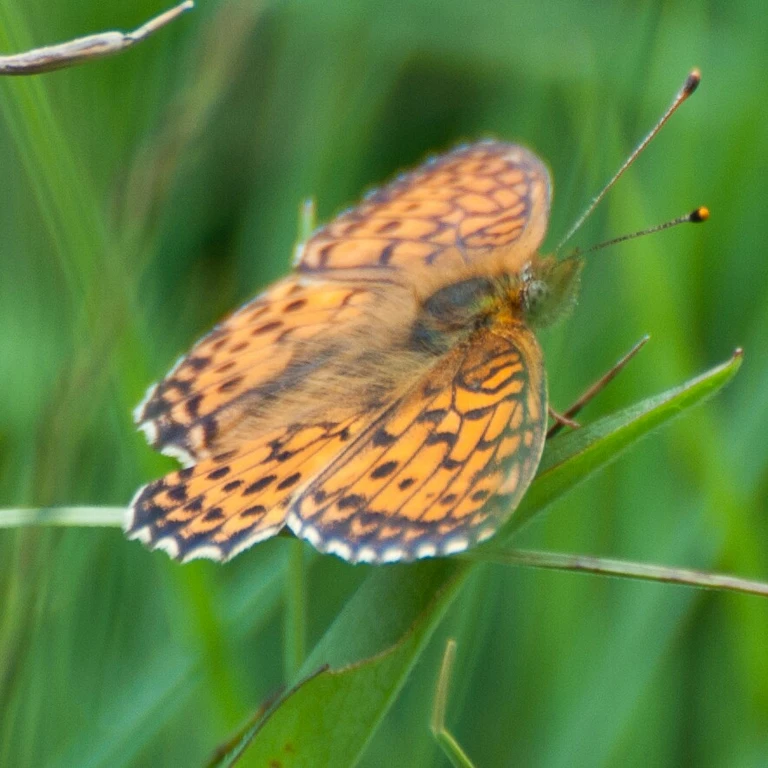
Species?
Brenthis ino
